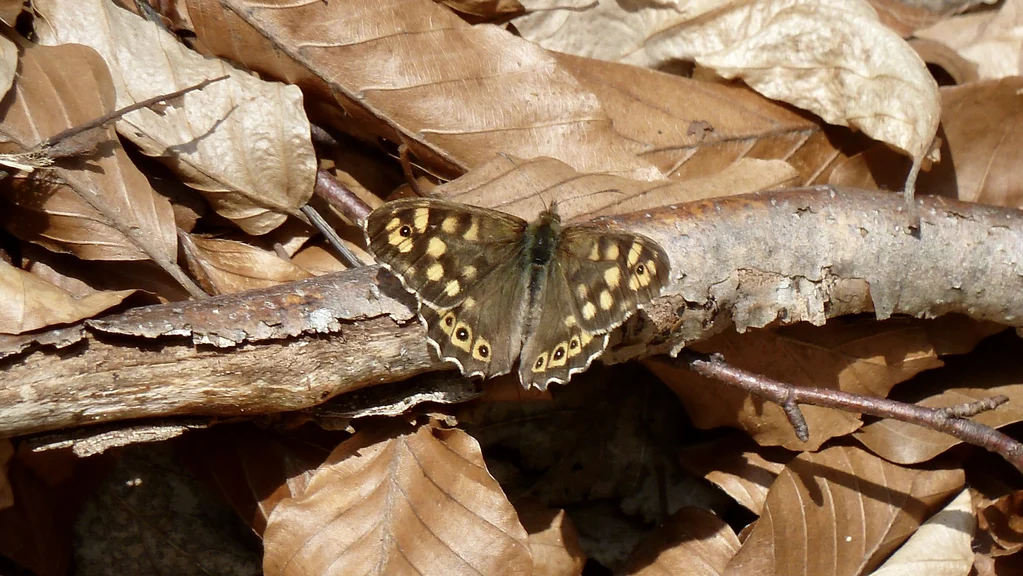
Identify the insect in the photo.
Pararge aegeria
